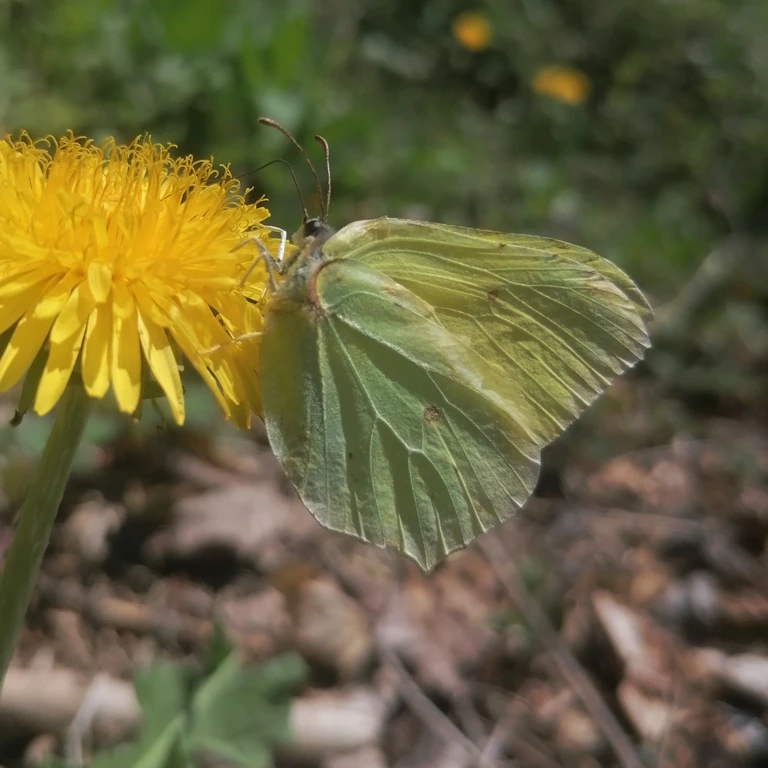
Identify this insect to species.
Gonepteryx rhamni
